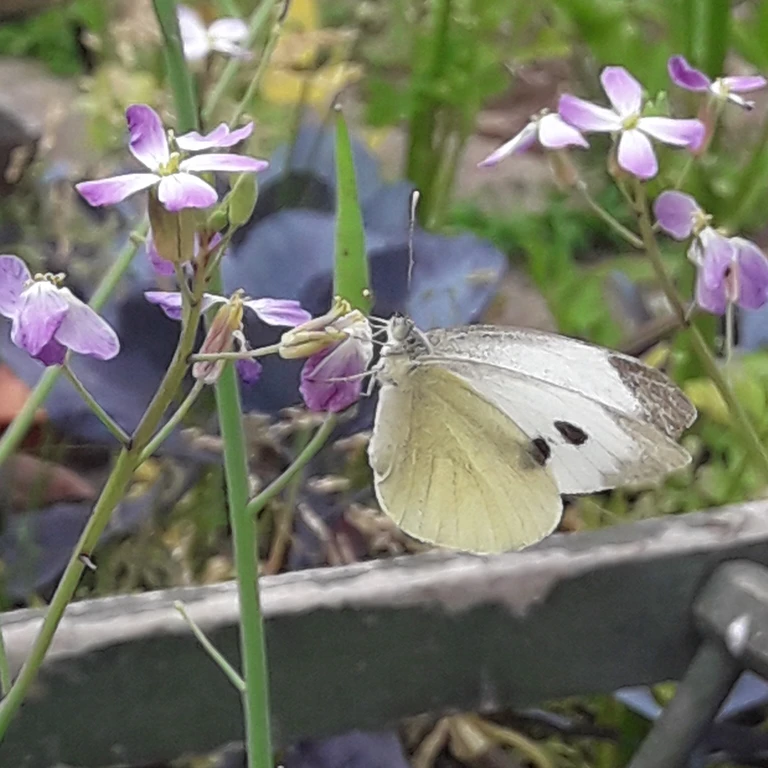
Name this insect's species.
Pieris brassicae
